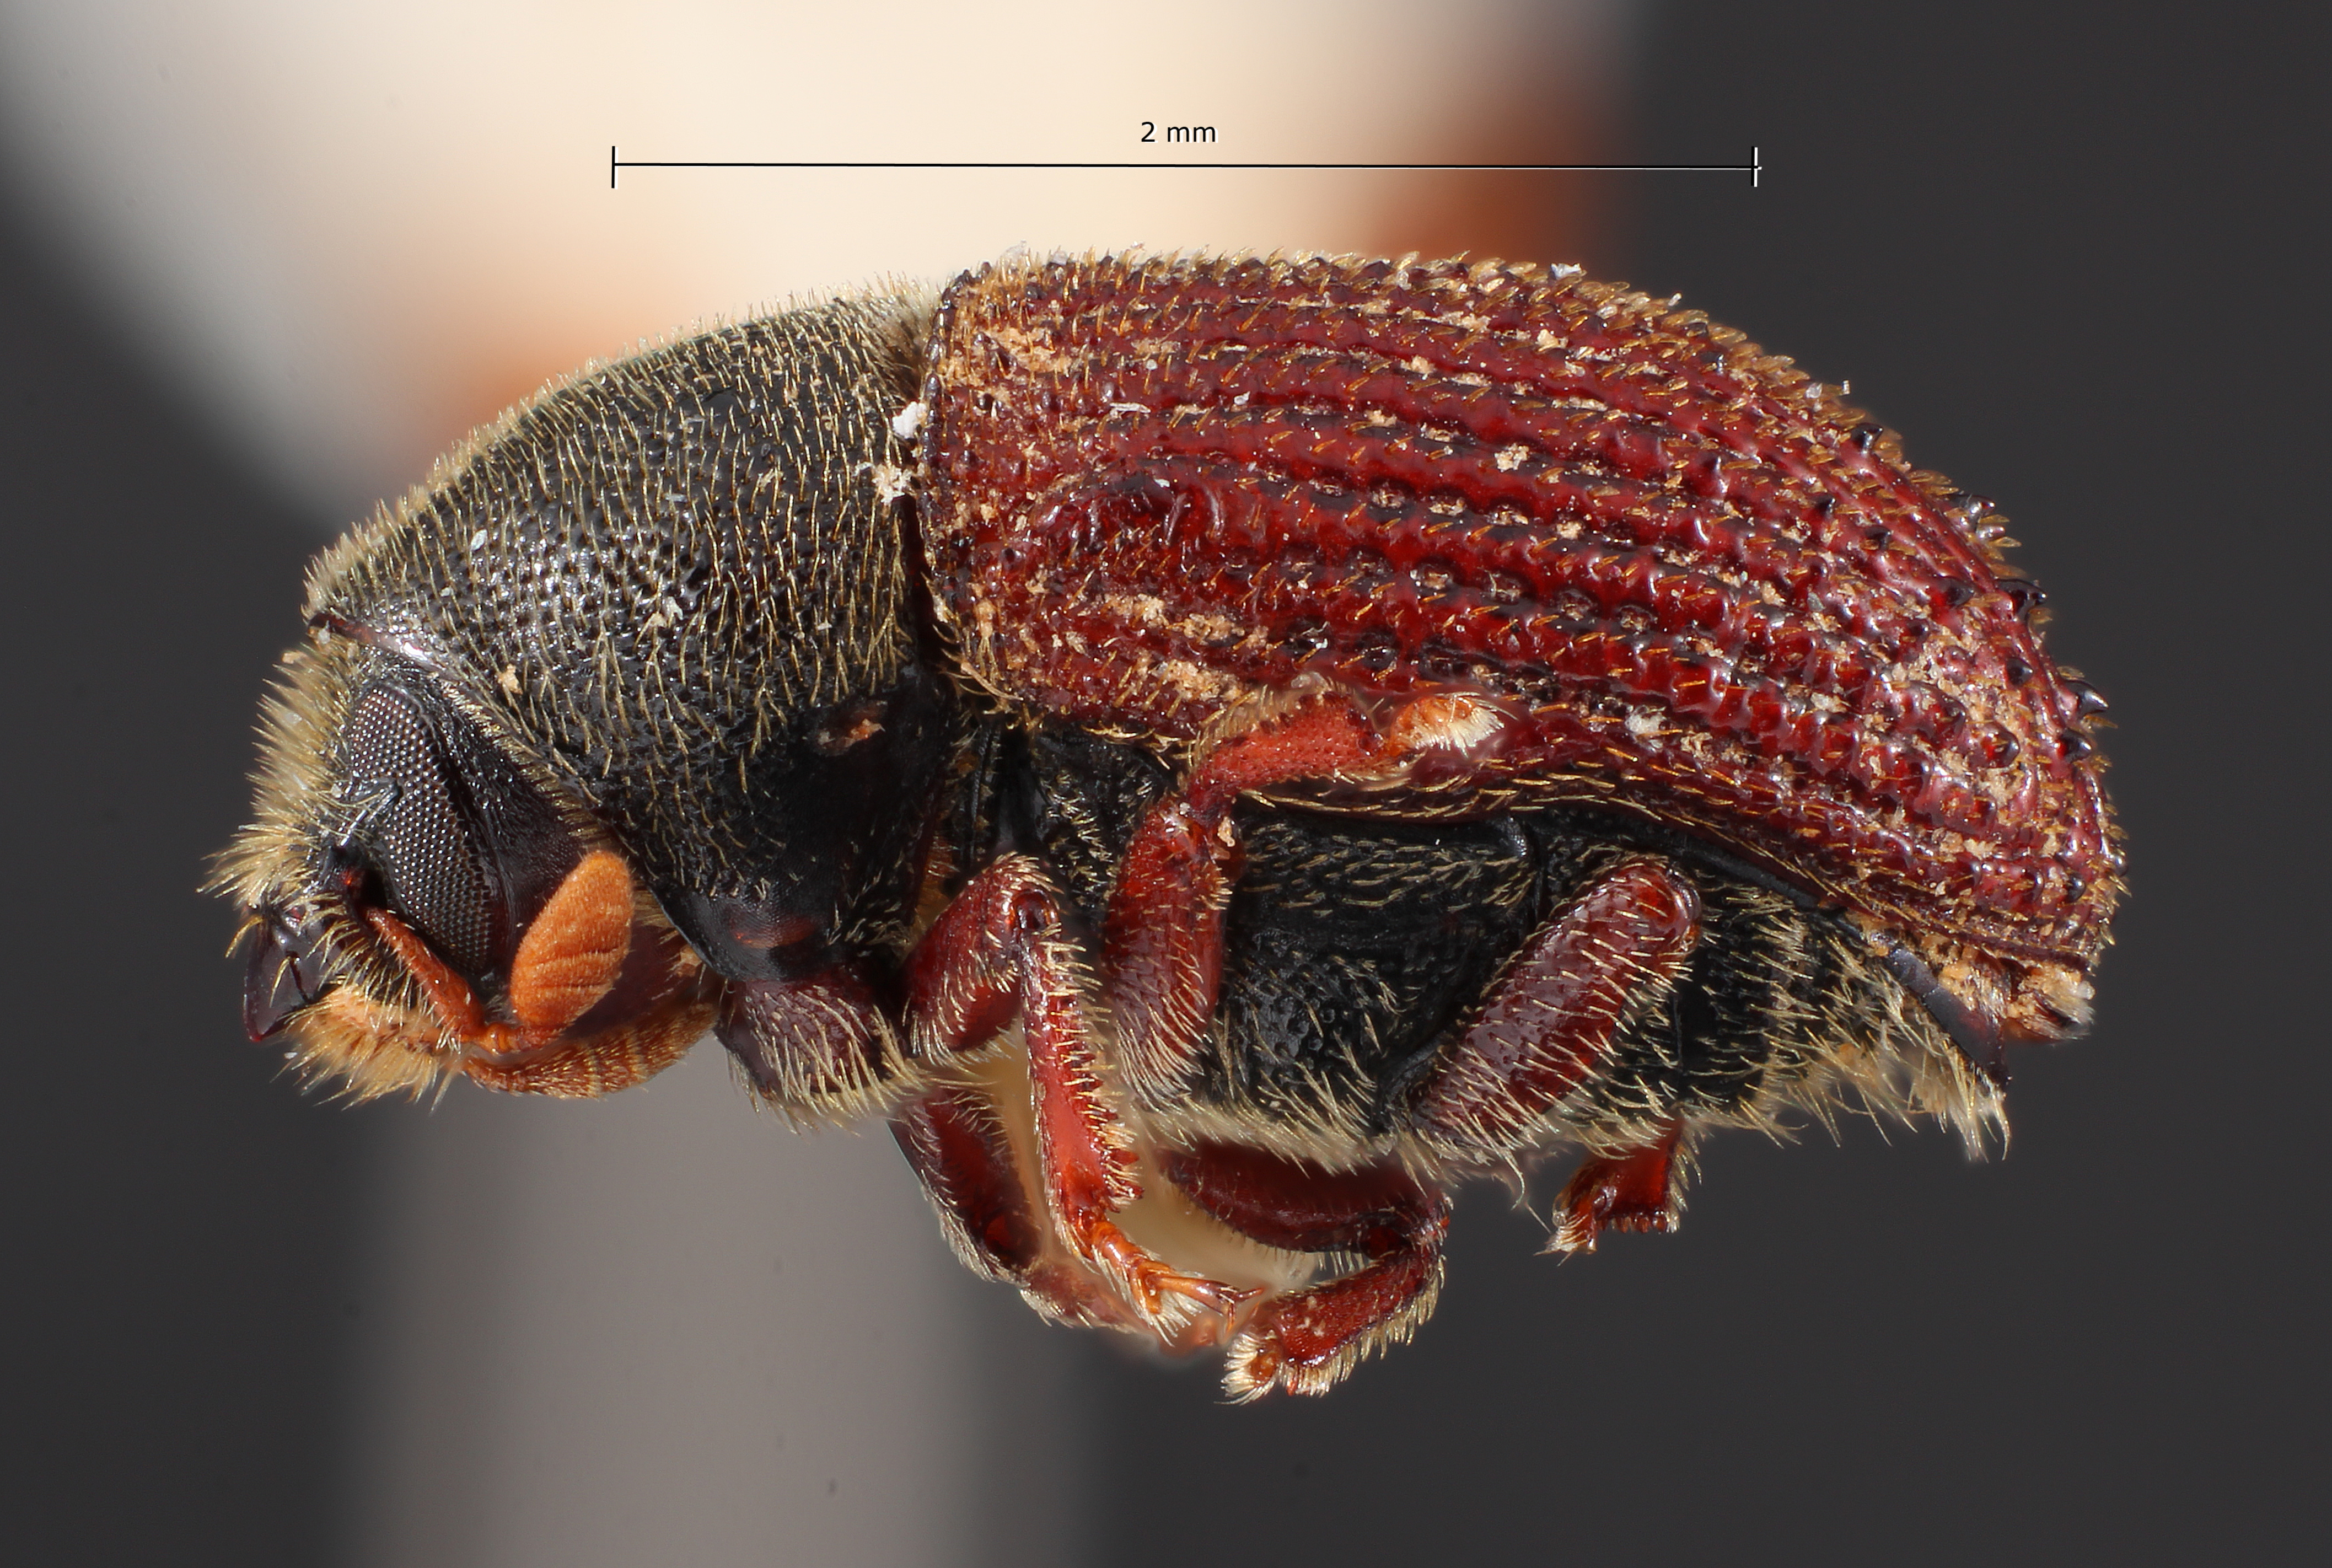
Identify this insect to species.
Phloeosinus deleoni
